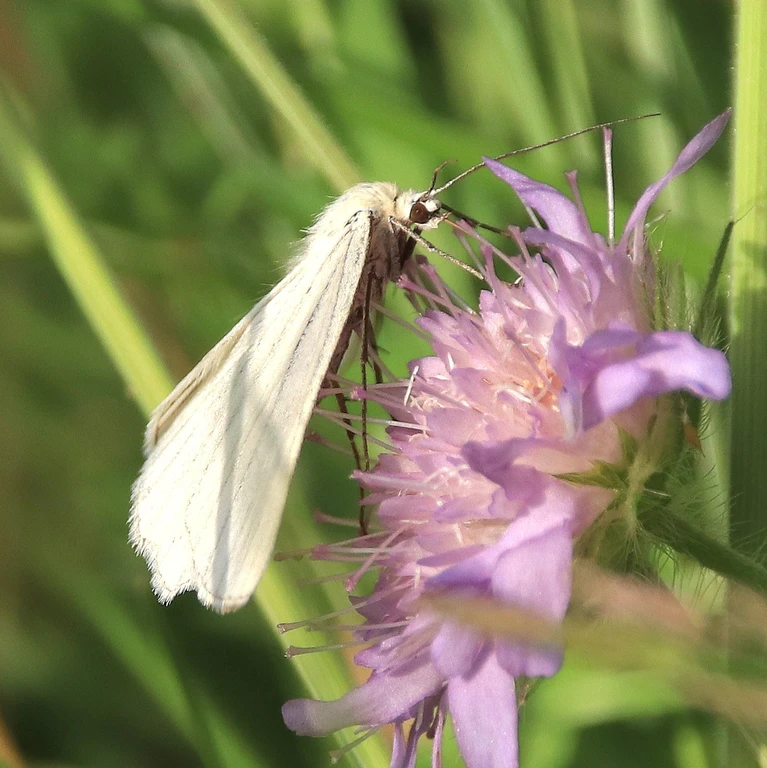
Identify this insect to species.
Siona lineata
